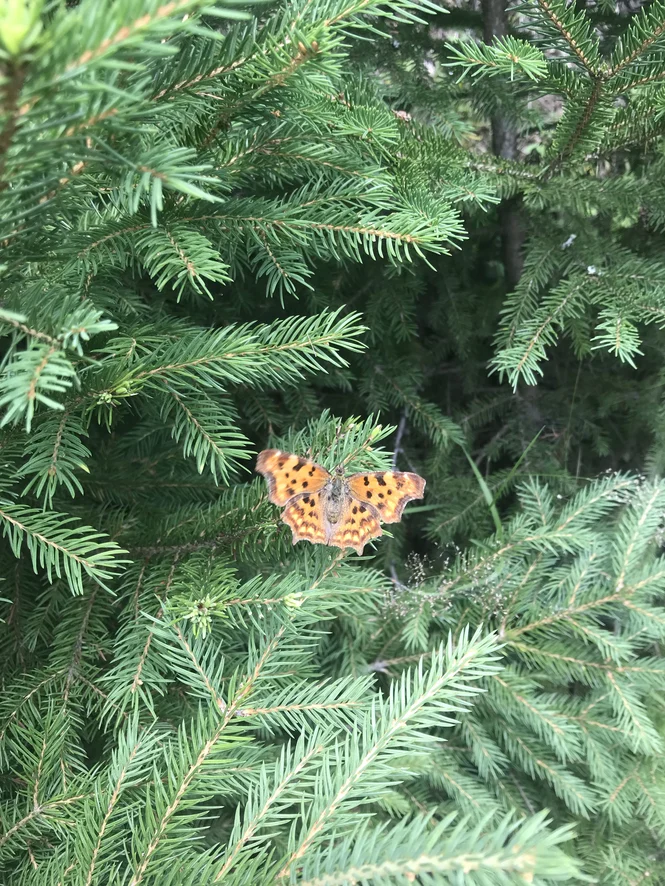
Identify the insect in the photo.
Polygonia c-album
